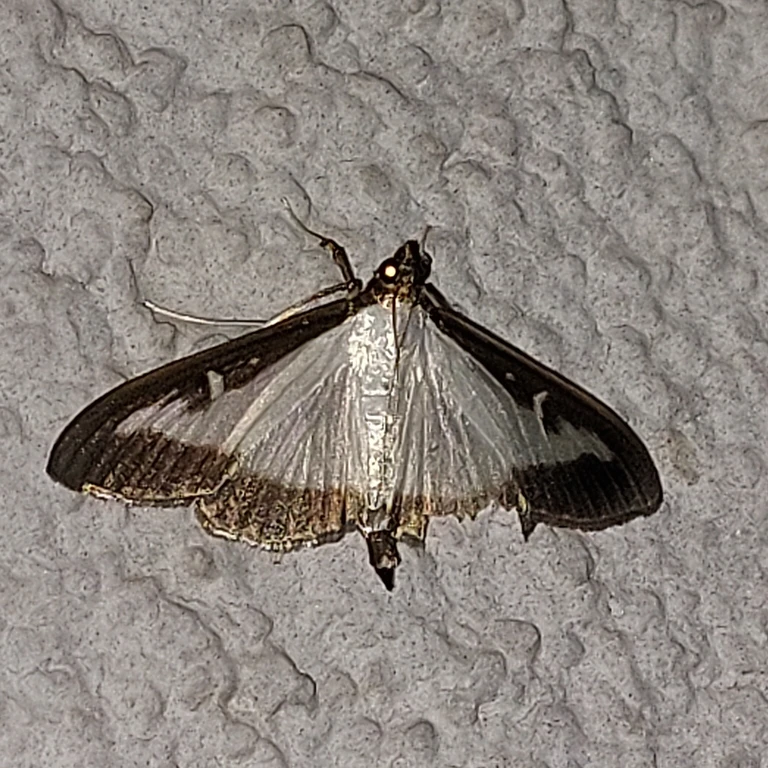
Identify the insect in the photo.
Cydalima perspectalis
